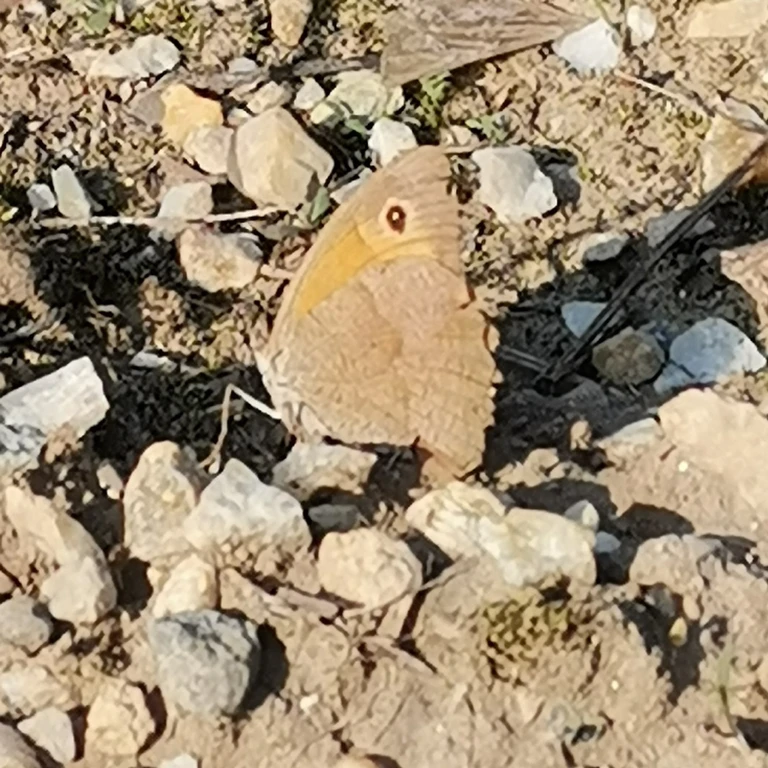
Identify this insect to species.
Maniola jurtina
